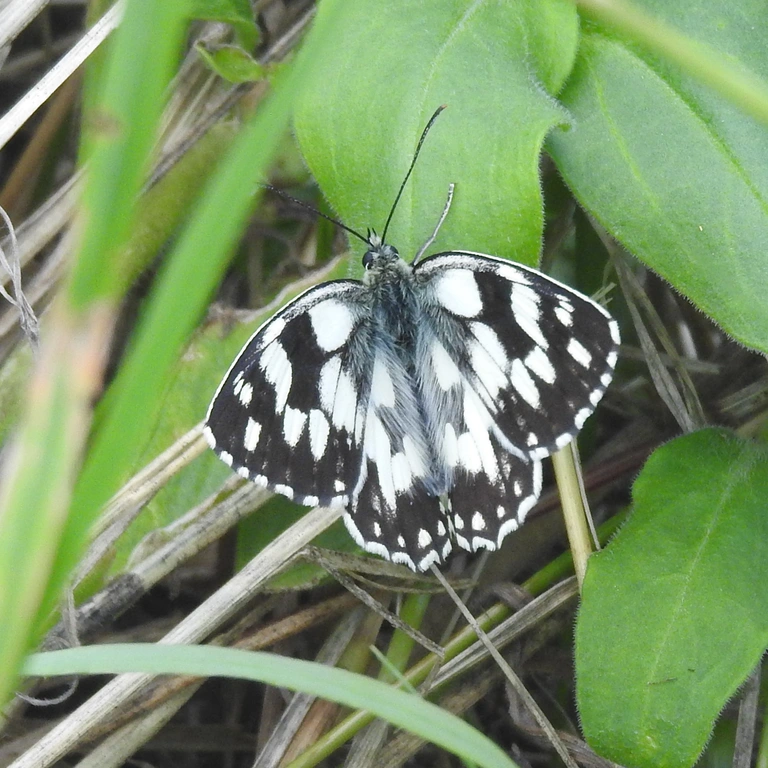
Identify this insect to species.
Melanargia galathea
